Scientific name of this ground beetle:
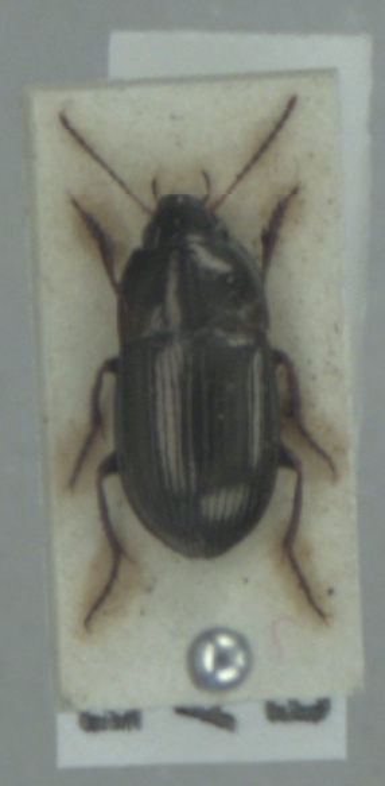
Amara convexior
